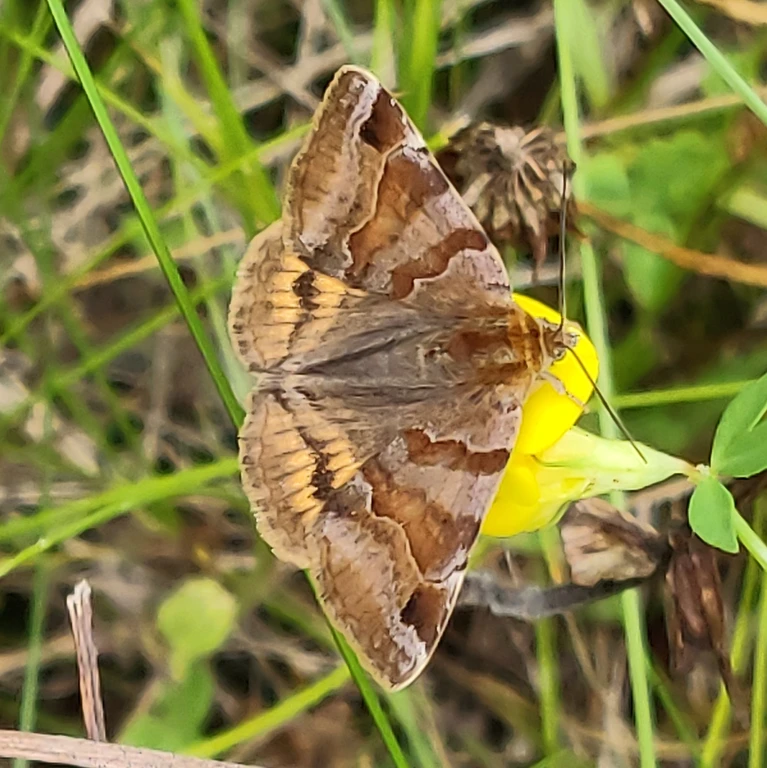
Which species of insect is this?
Euclidia glyphica
